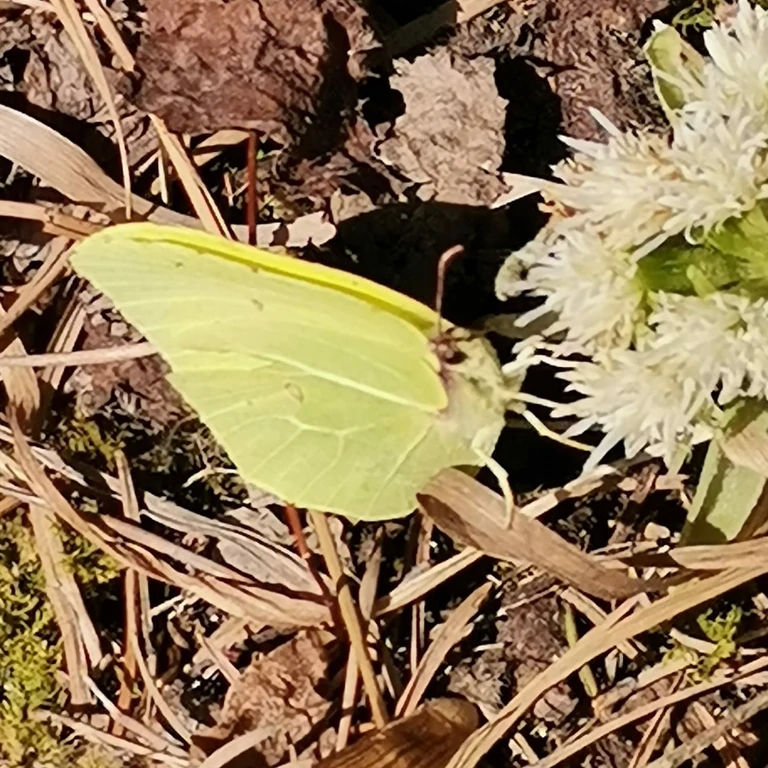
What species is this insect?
Gonepteryx rhamni
